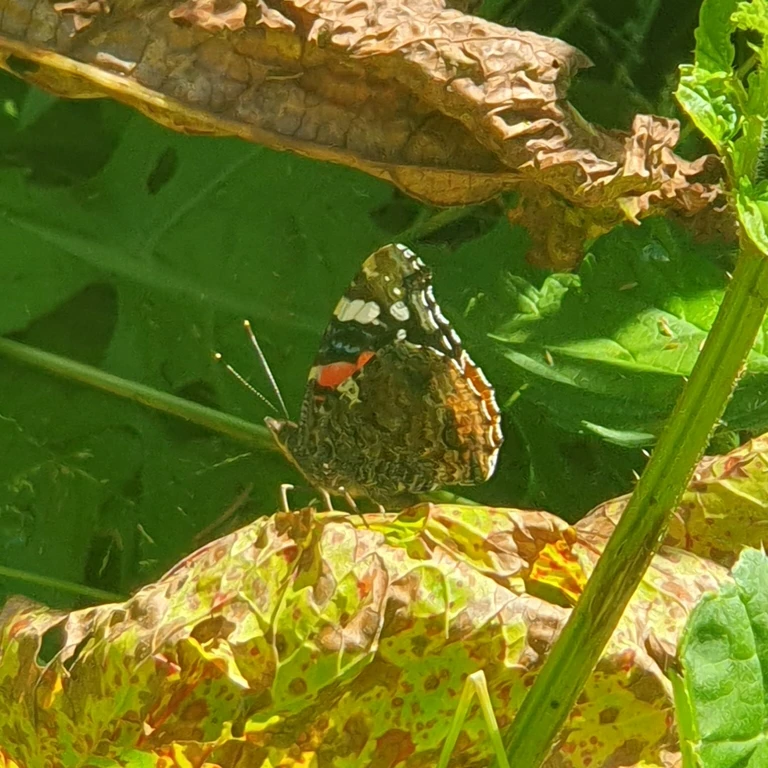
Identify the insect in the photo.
Vanessa atalanta
